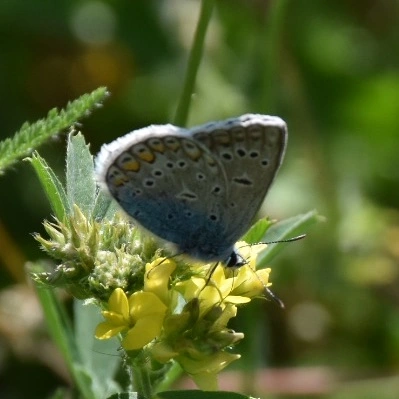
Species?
Polyommatus icarus
